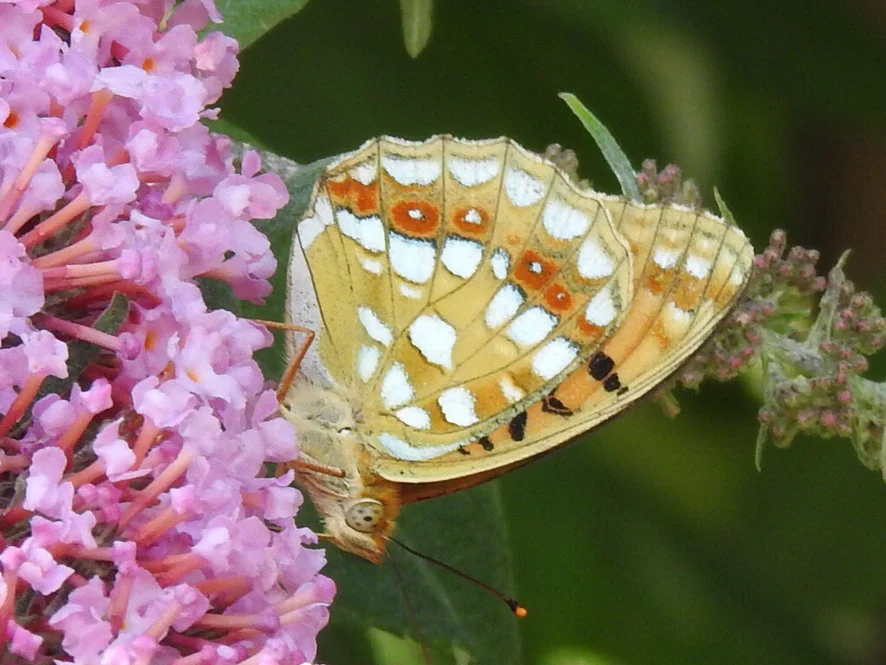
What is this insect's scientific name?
Fabriciana adippe
